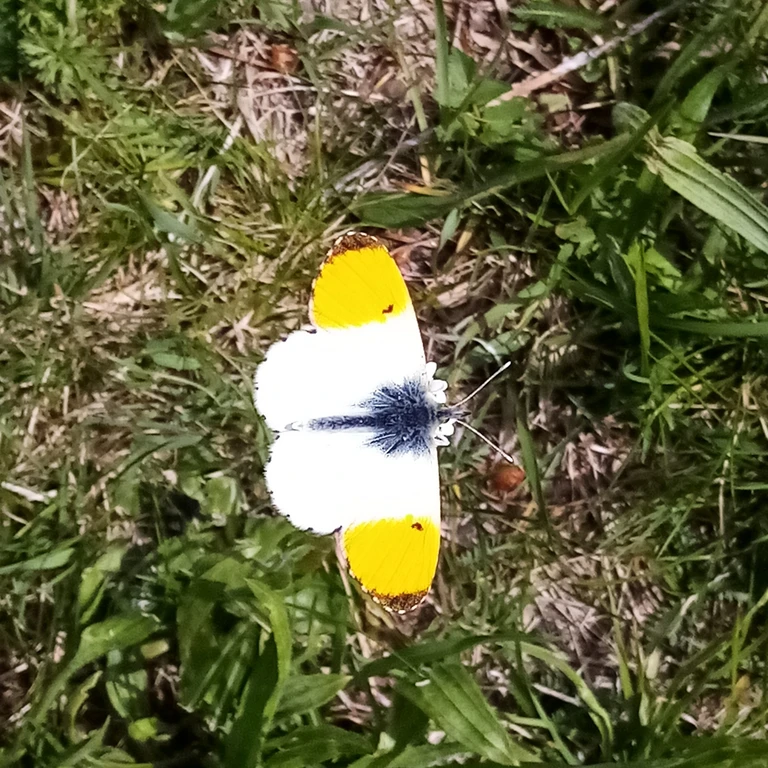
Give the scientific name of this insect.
Anthocharis cardamines
